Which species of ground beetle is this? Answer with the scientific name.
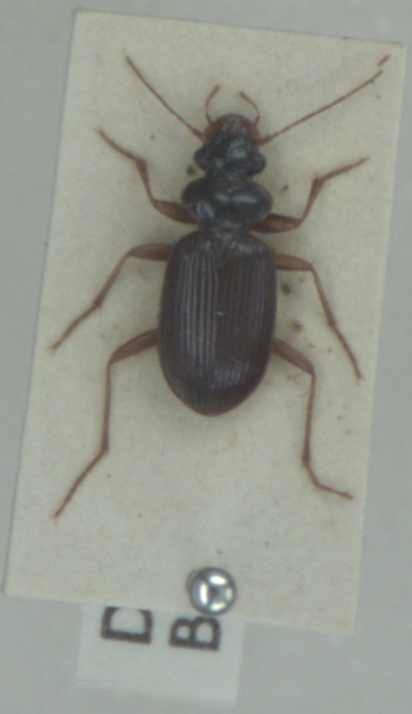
Leistus fulvibarbis
